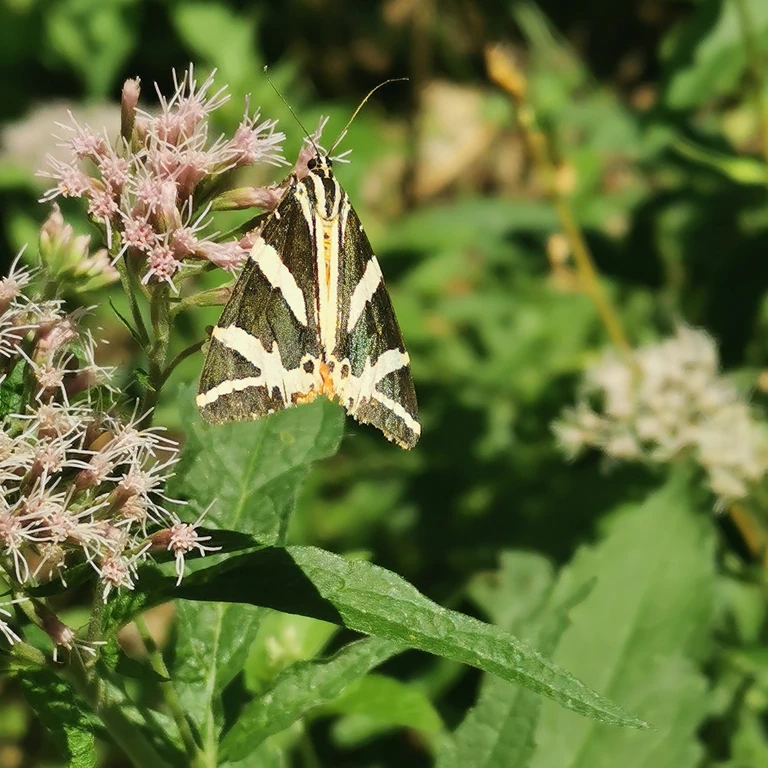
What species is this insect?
Euplagia quadripunctaria
